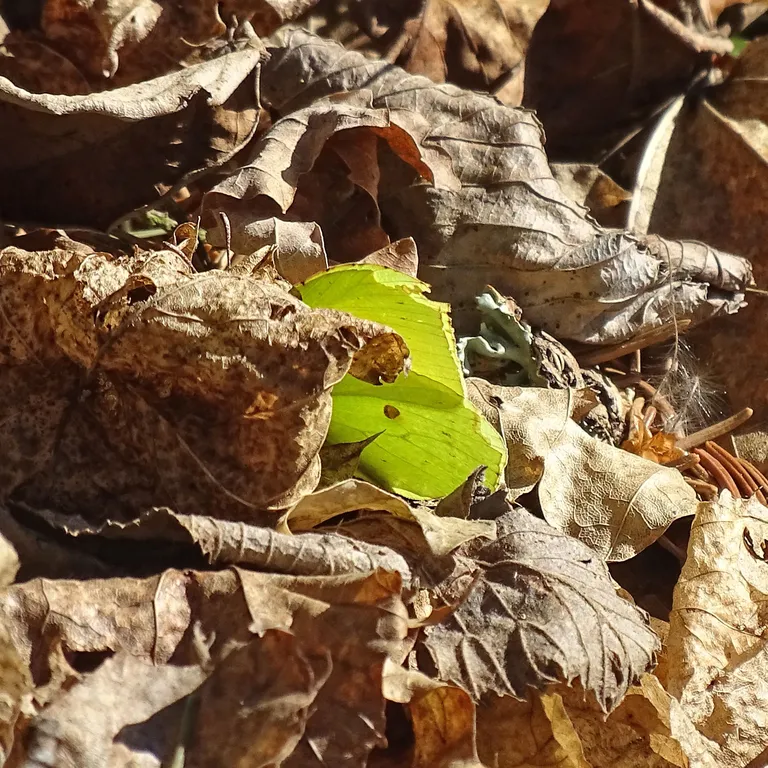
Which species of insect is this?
Gonepteryx rhamni
